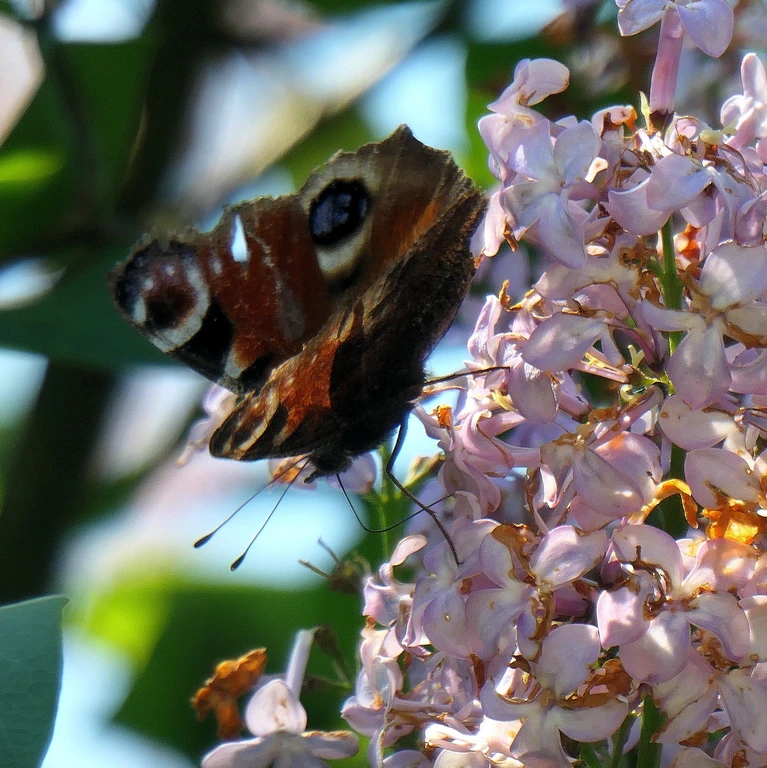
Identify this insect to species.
Aglais io
